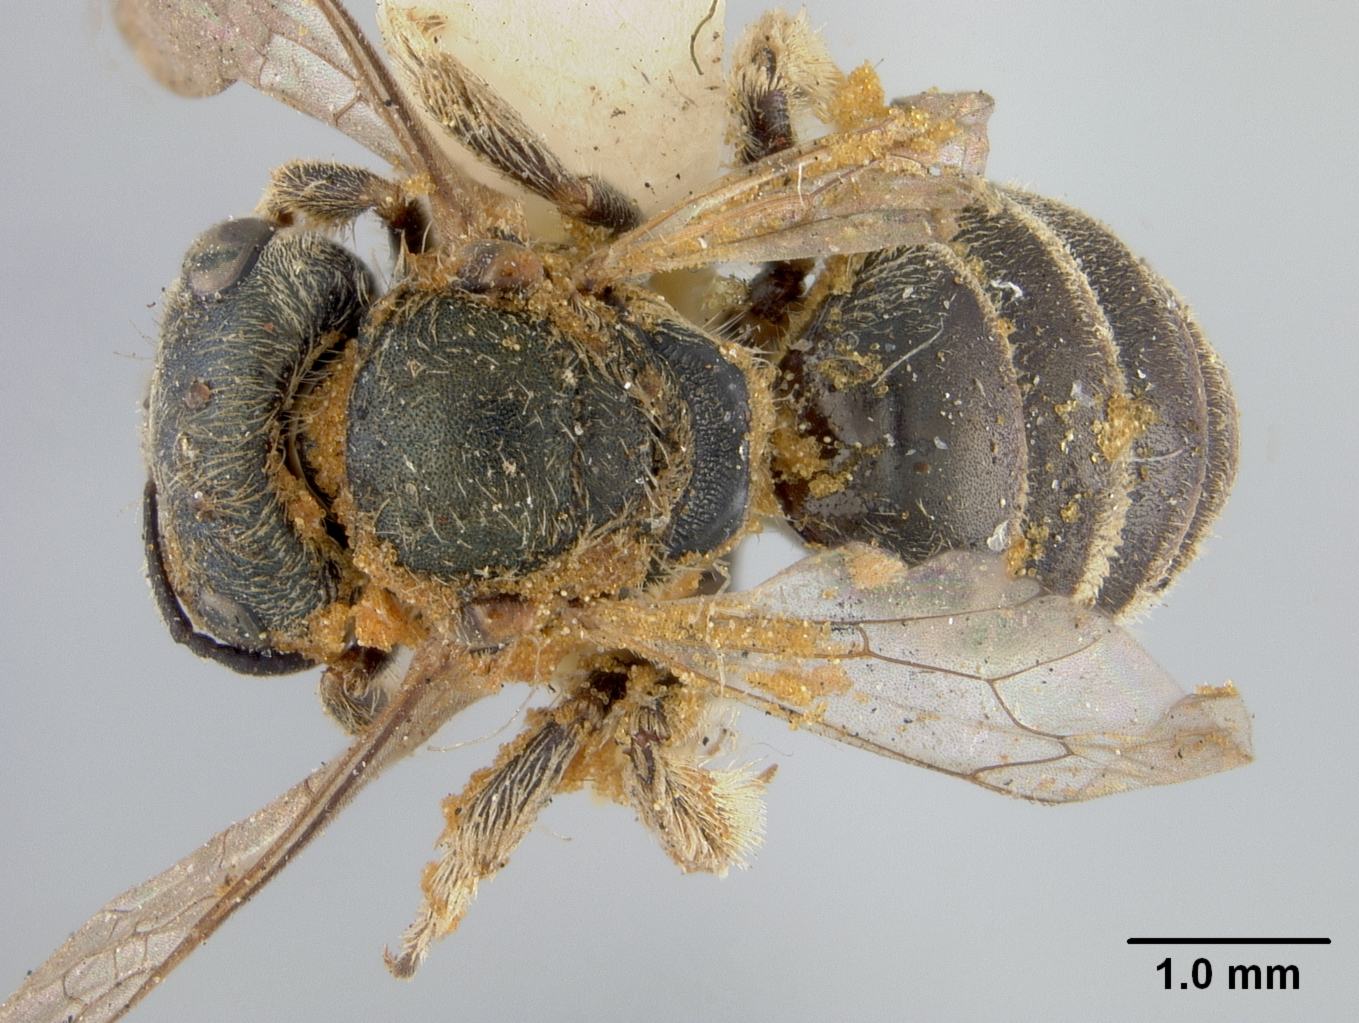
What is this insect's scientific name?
Halictus catalinensis
